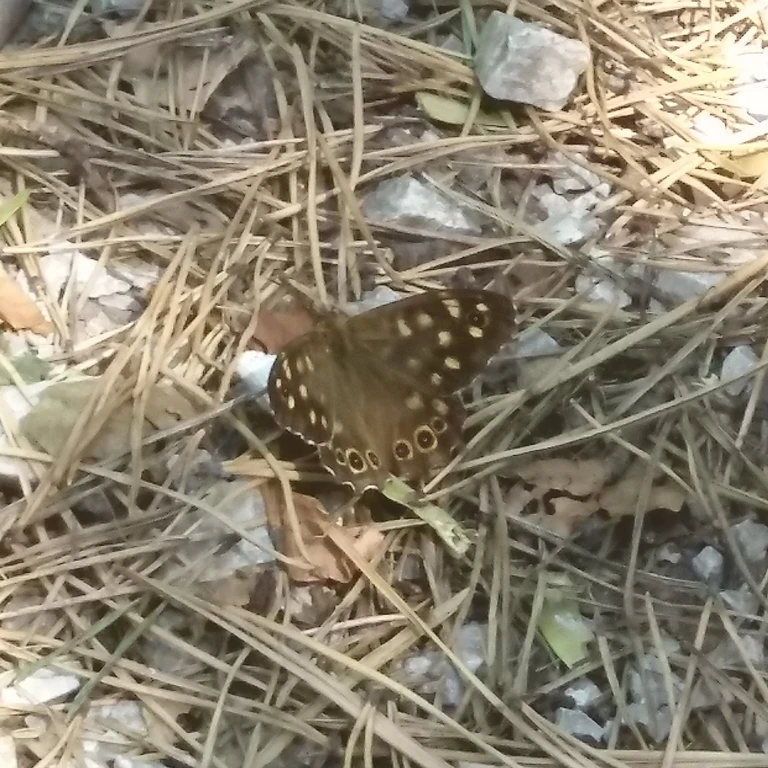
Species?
Pararge aegeria
